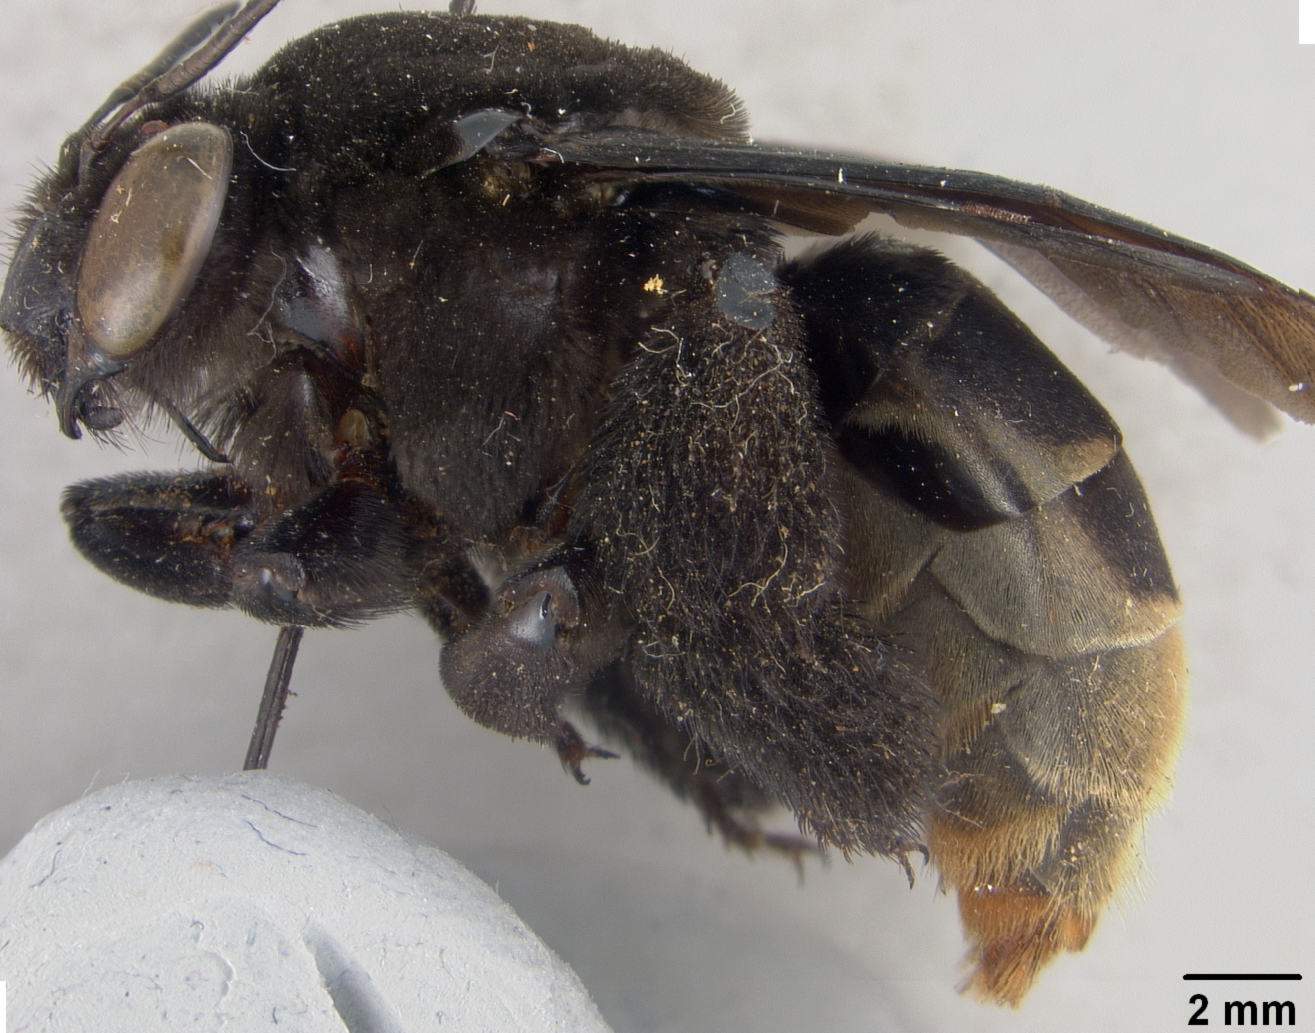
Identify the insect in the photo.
Epicharis zamoranensis
